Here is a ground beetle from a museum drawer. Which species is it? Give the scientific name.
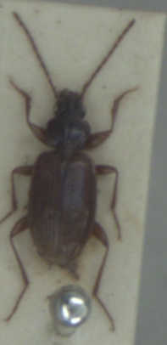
Trechus rubens
